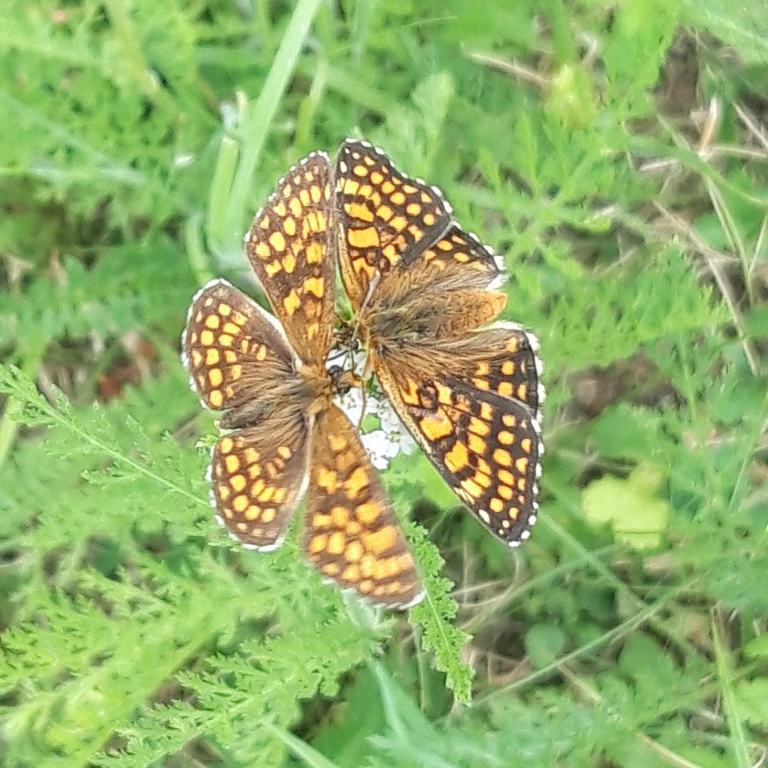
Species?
Melitaea athalia
